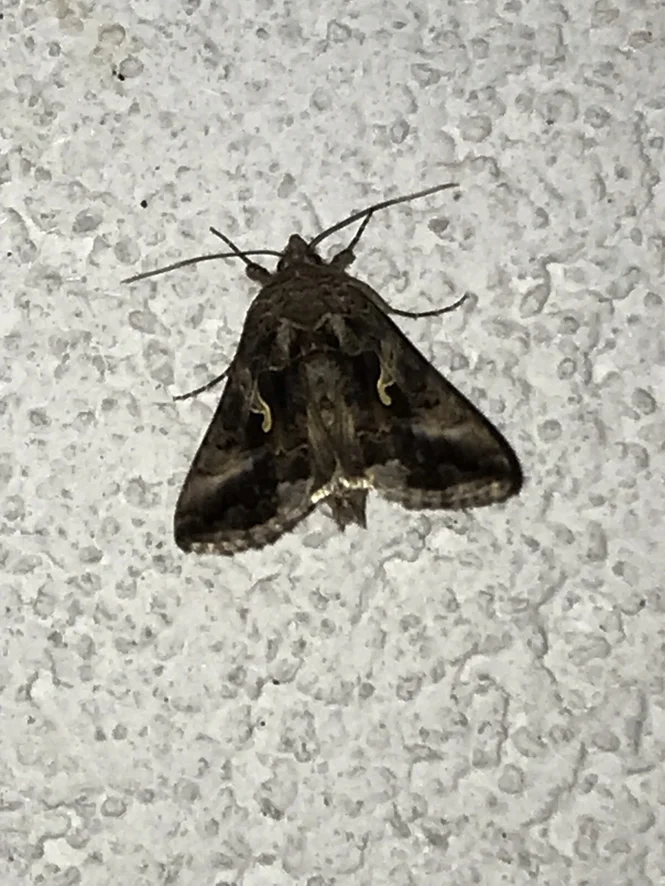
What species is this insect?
Autographa gamma
